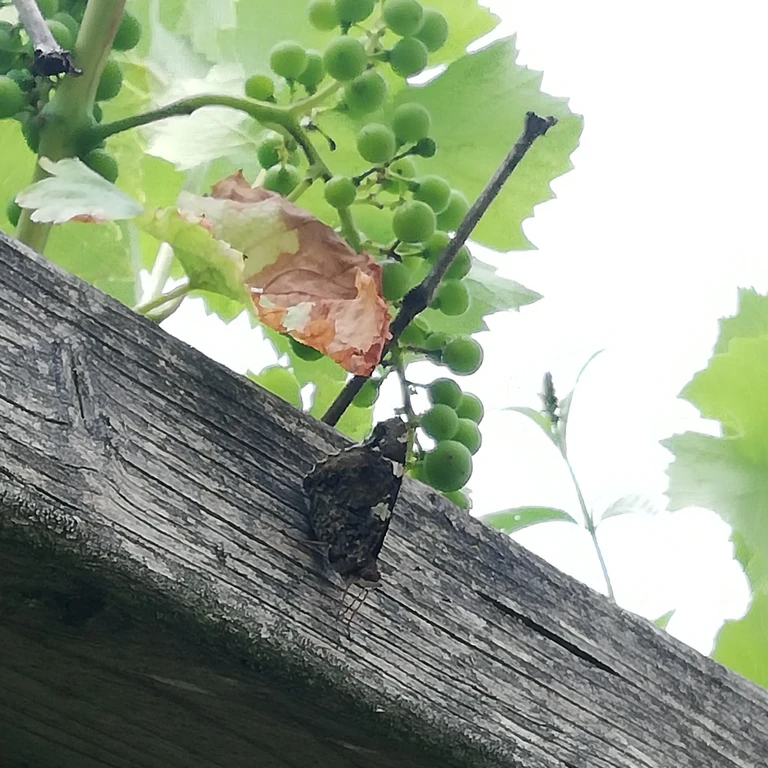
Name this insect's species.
Vanessa atalanta
